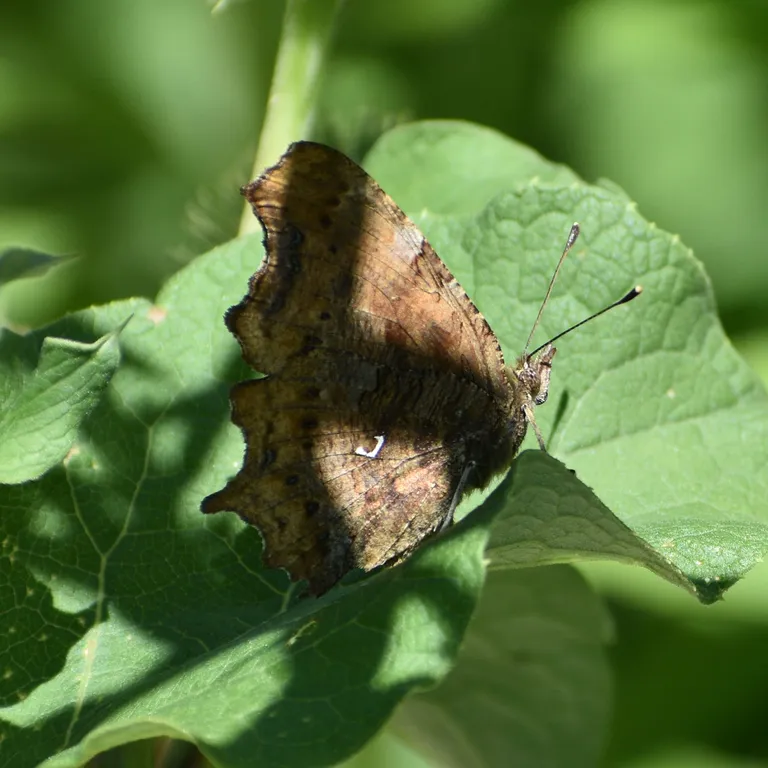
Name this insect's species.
Polygonia c-album
